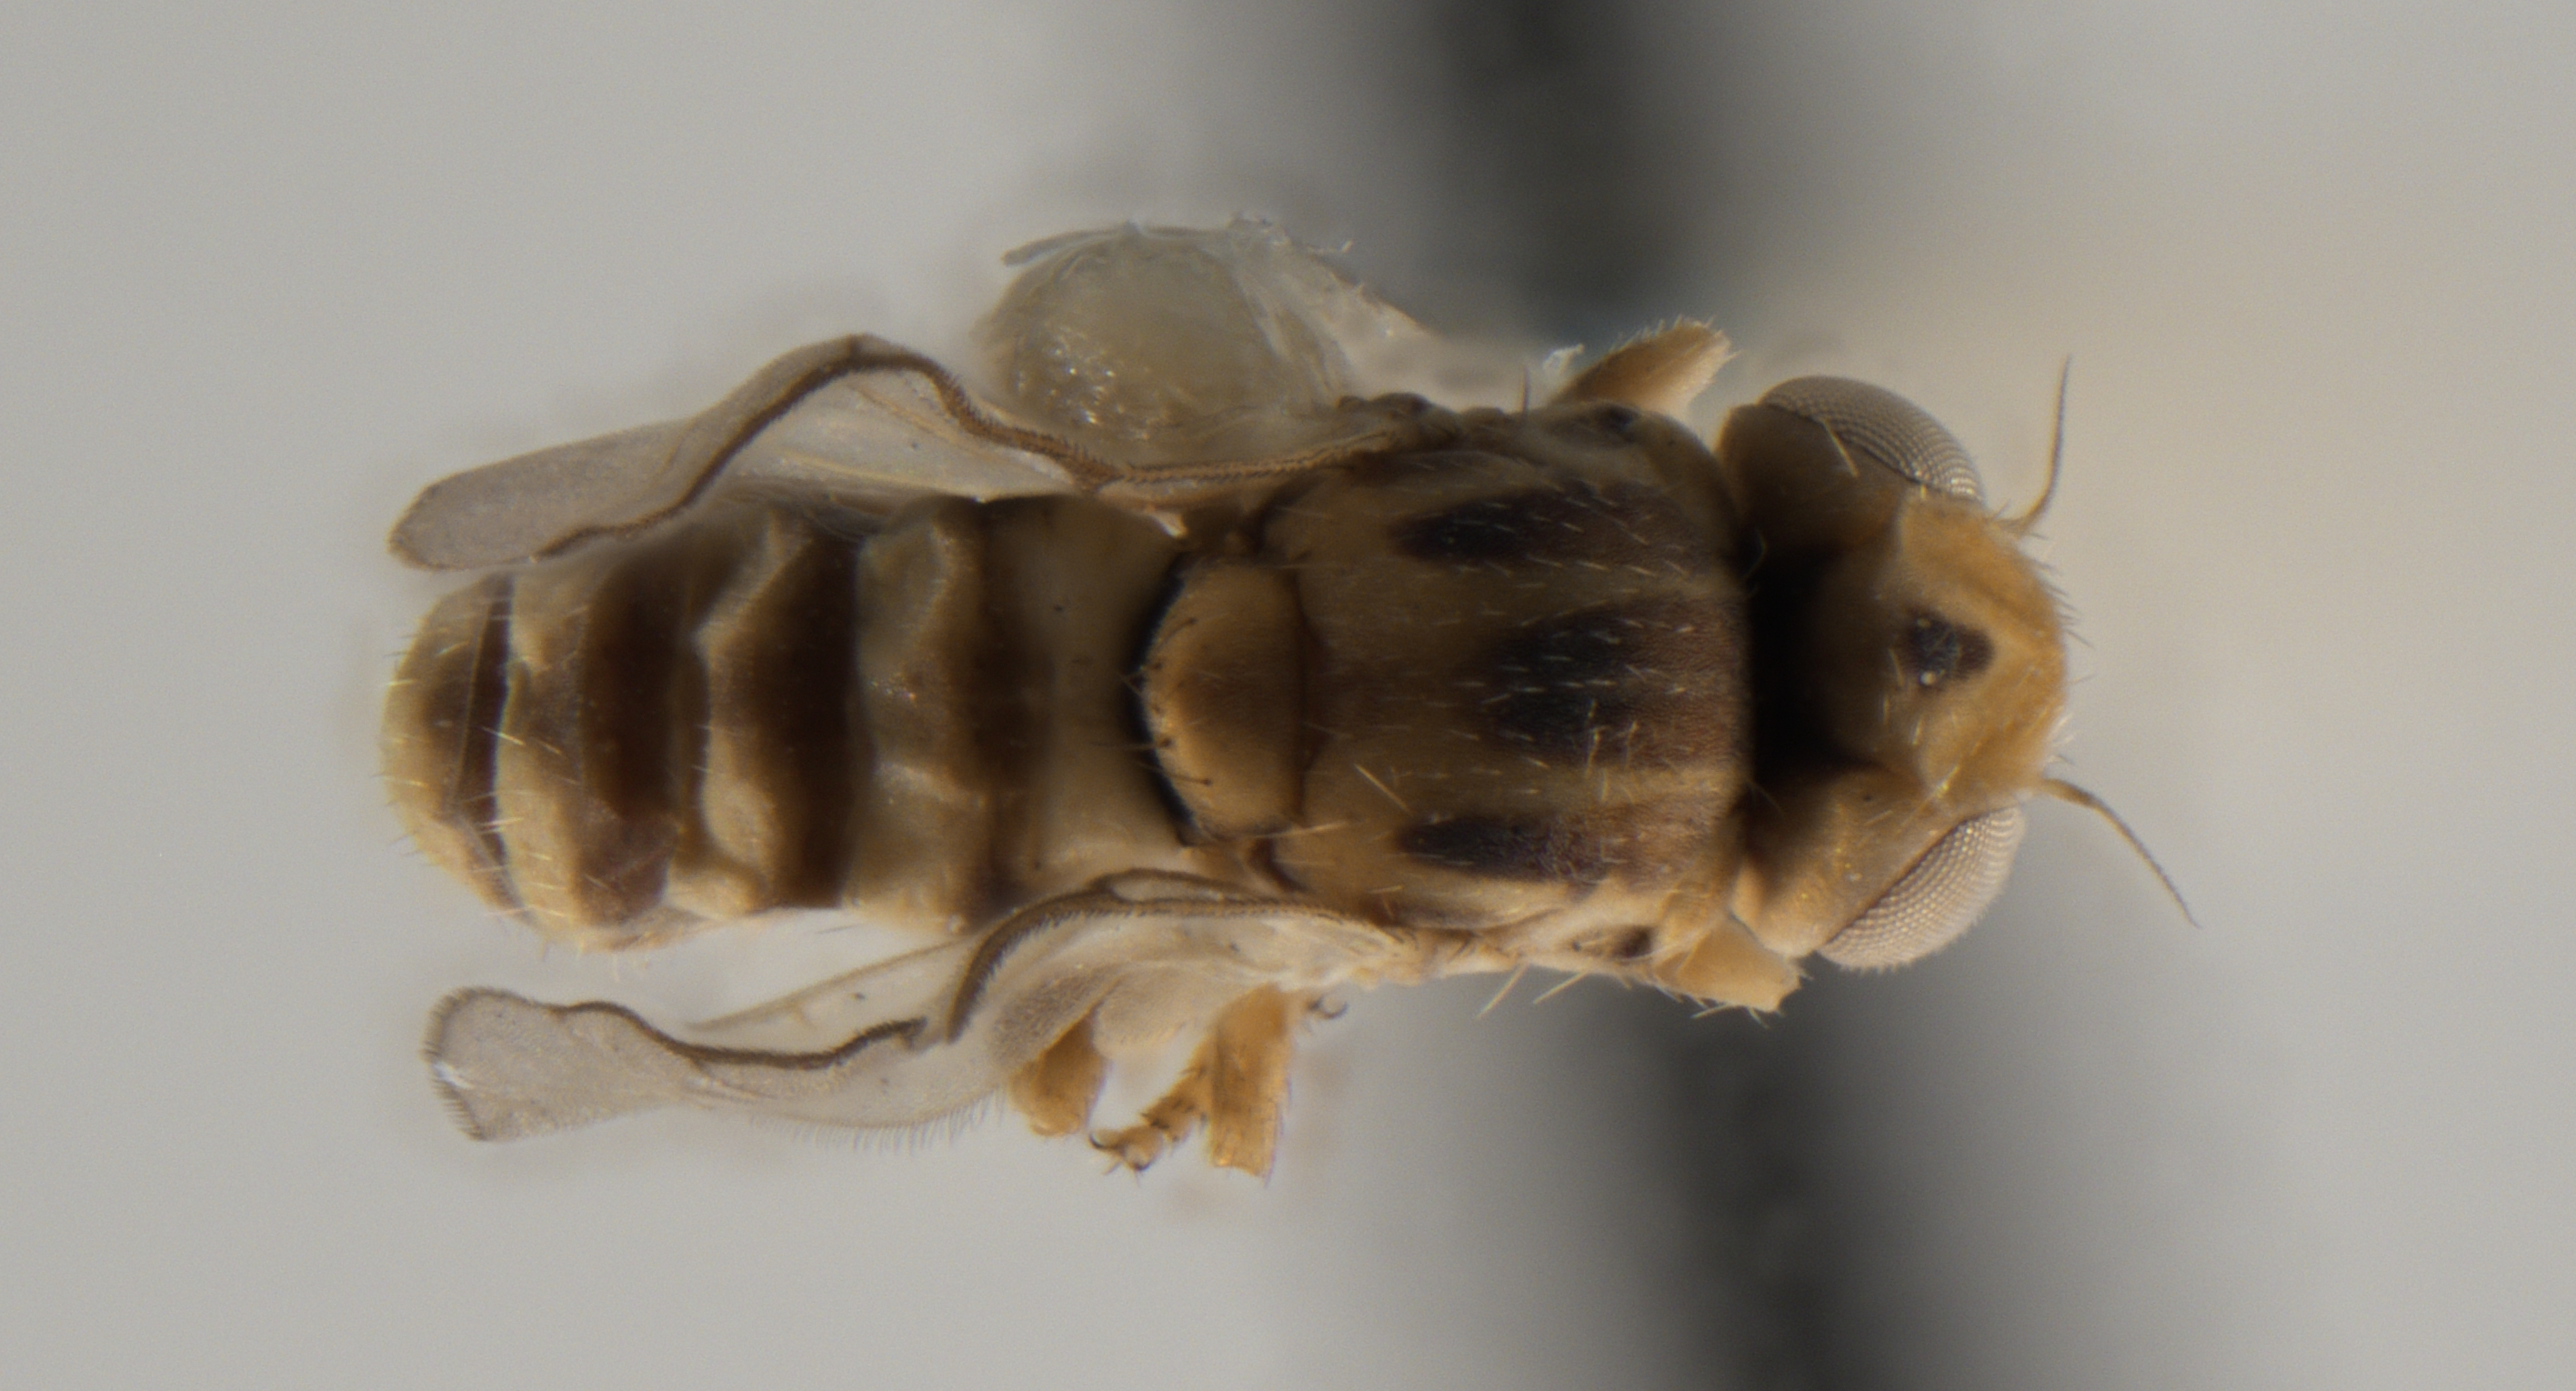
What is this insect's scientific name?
Sacatonia graminivora
